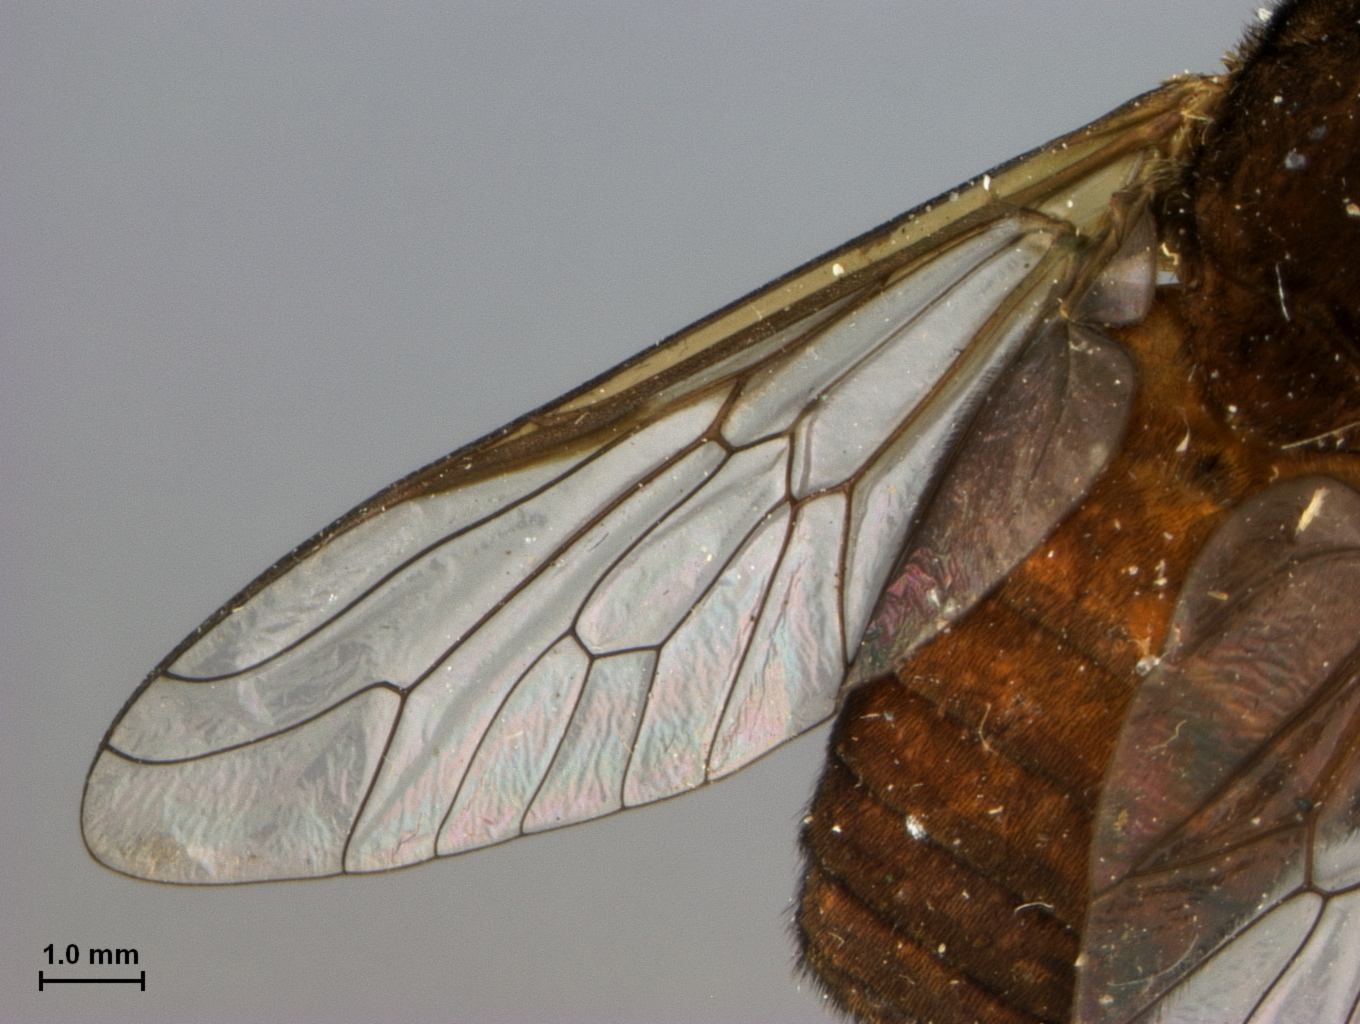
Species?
Cryptotylus stonei
